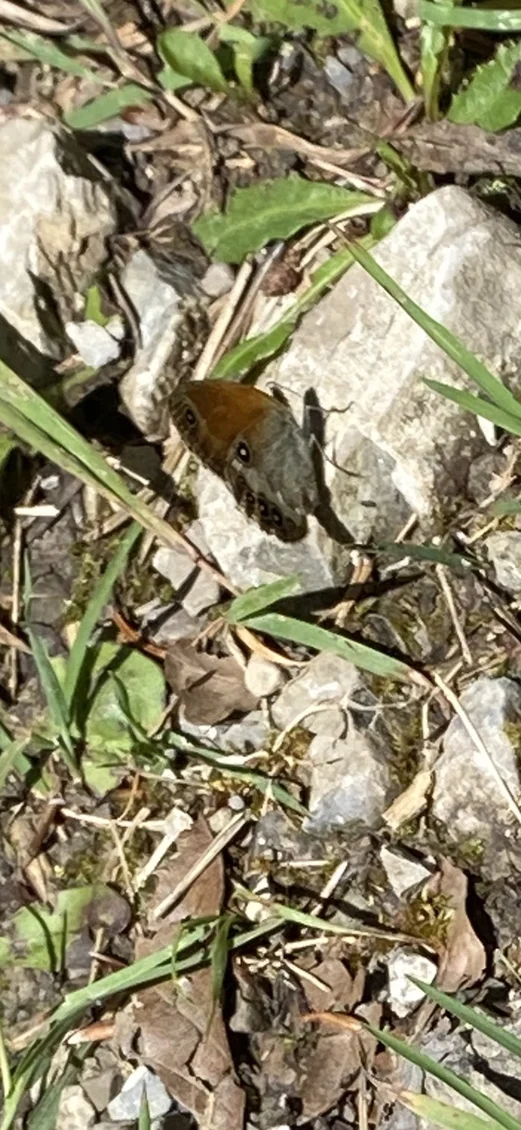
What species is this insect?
Coenonympha arcania
